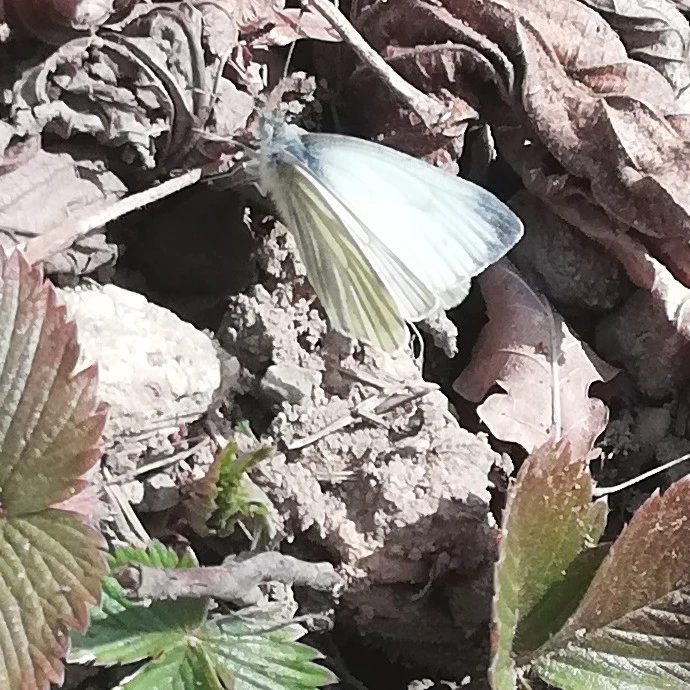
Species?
Pieris napi
